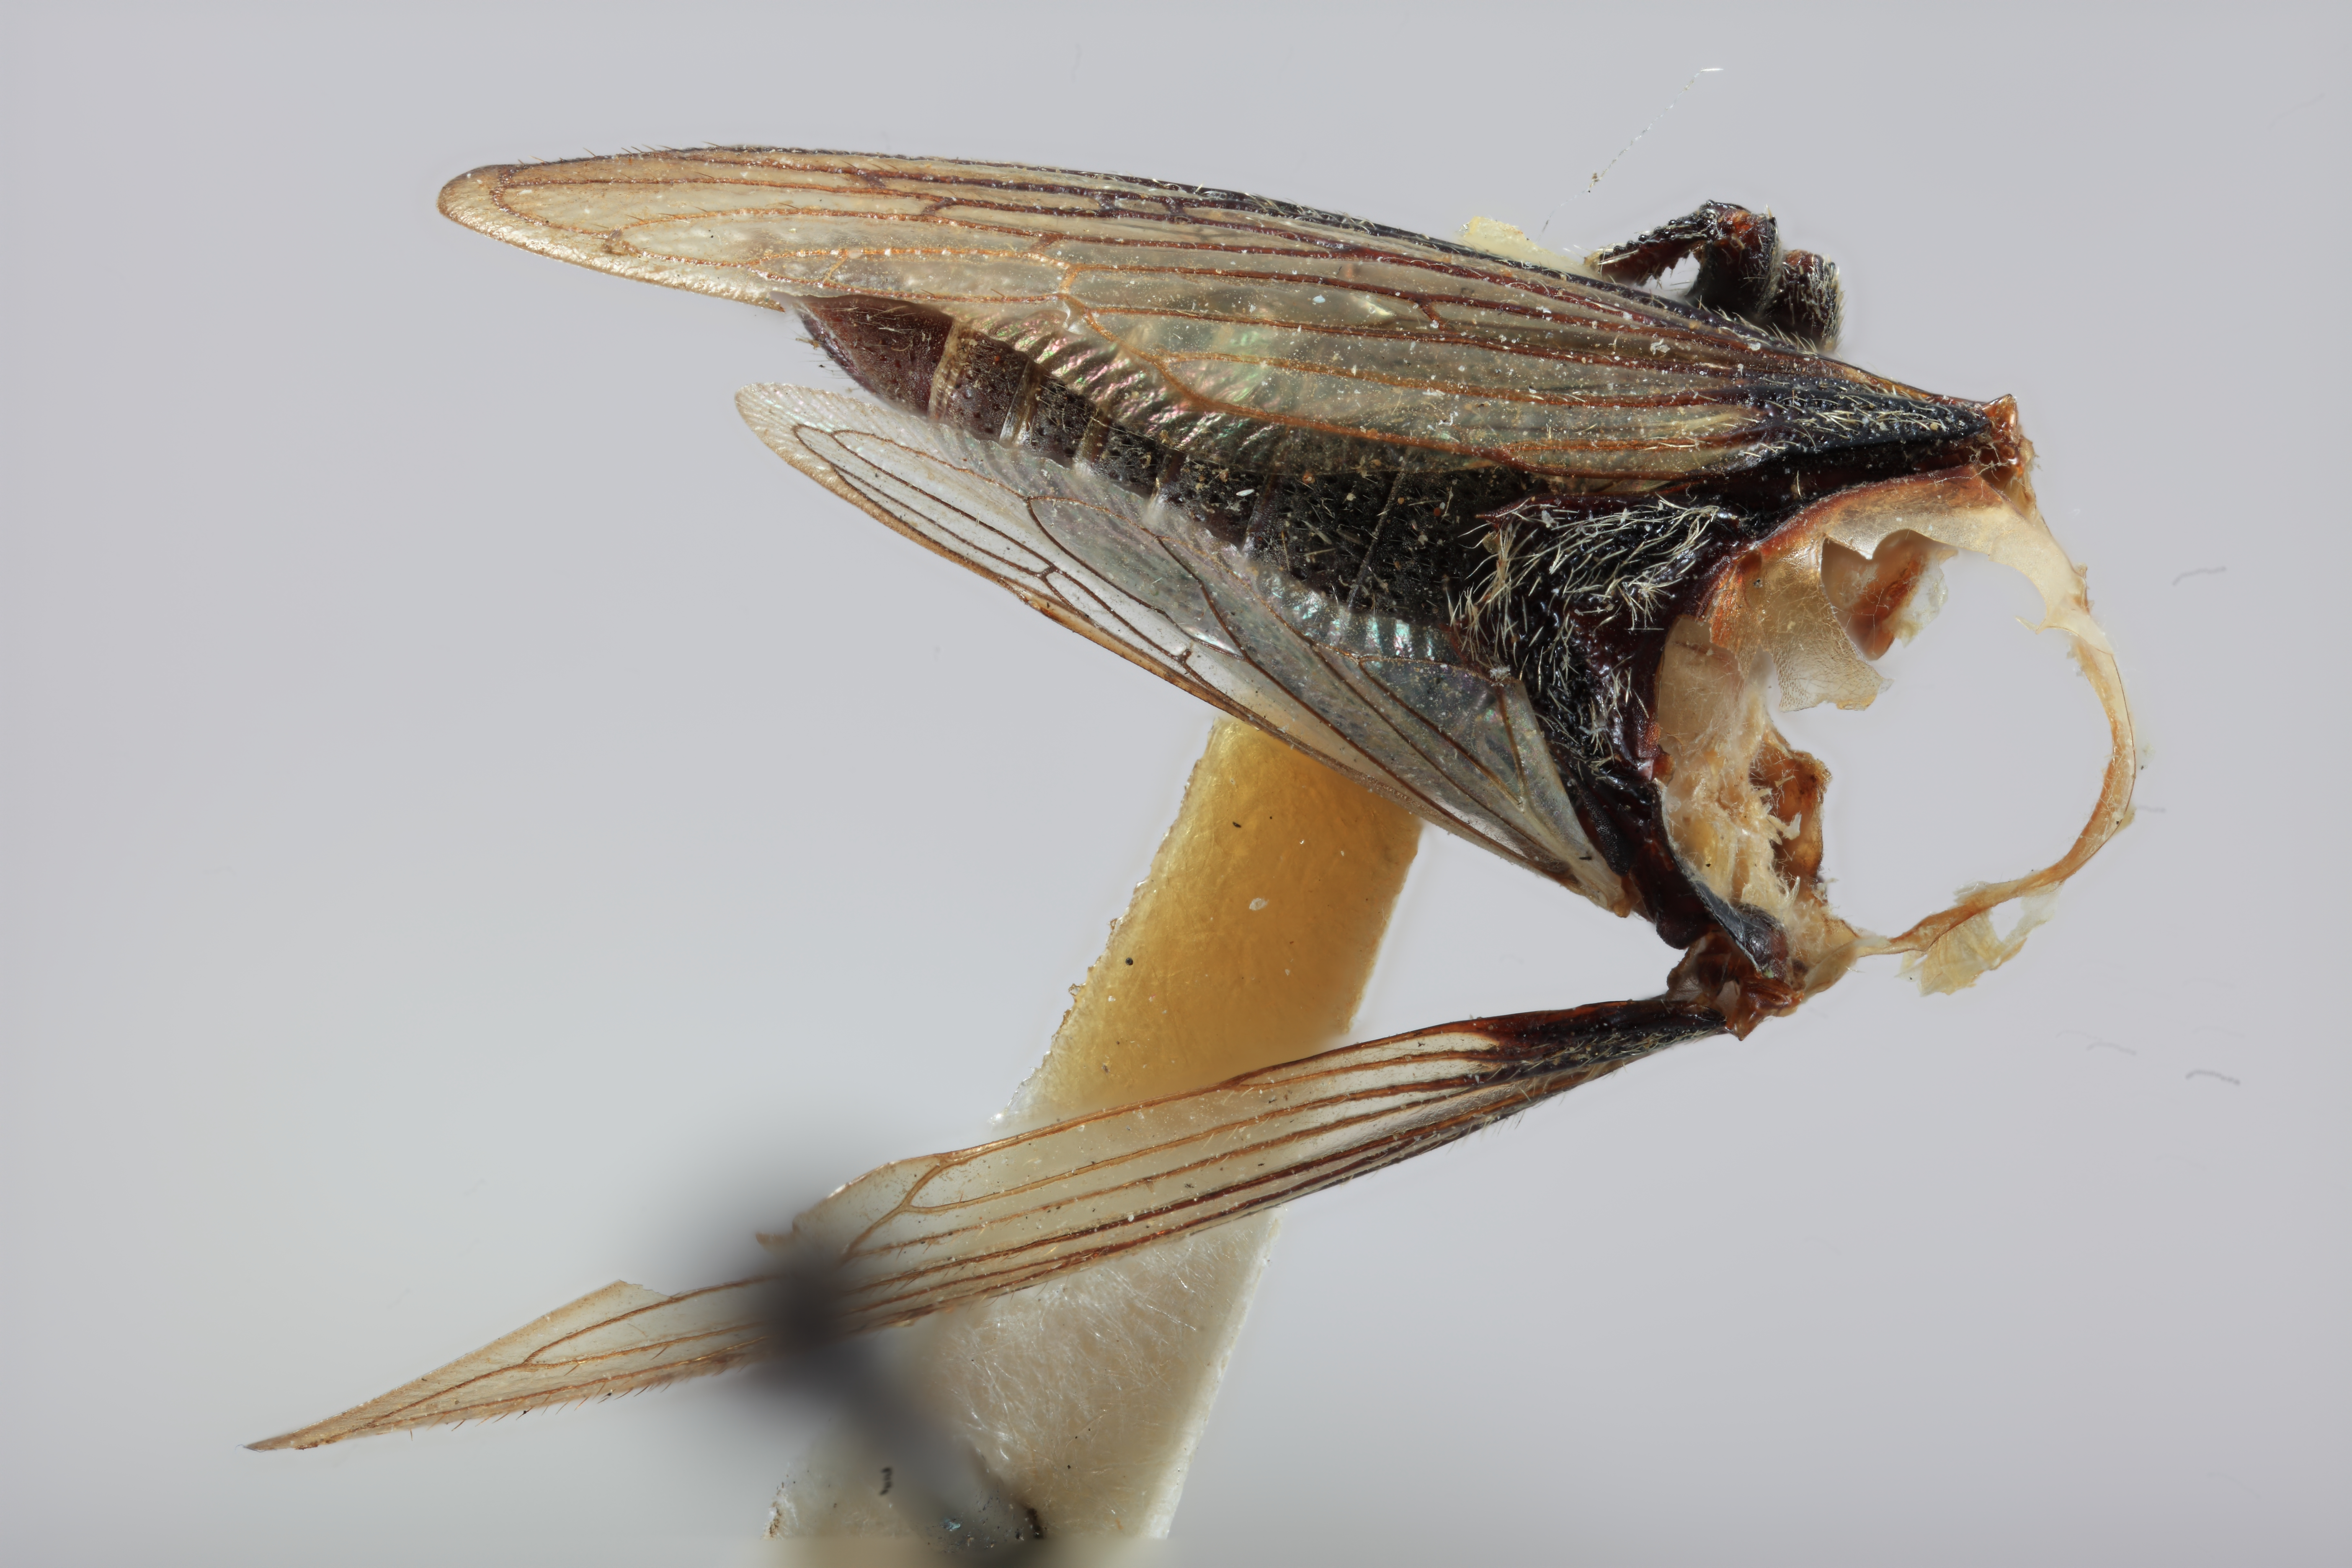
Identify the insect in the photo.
Leptocentrus arebiensis
